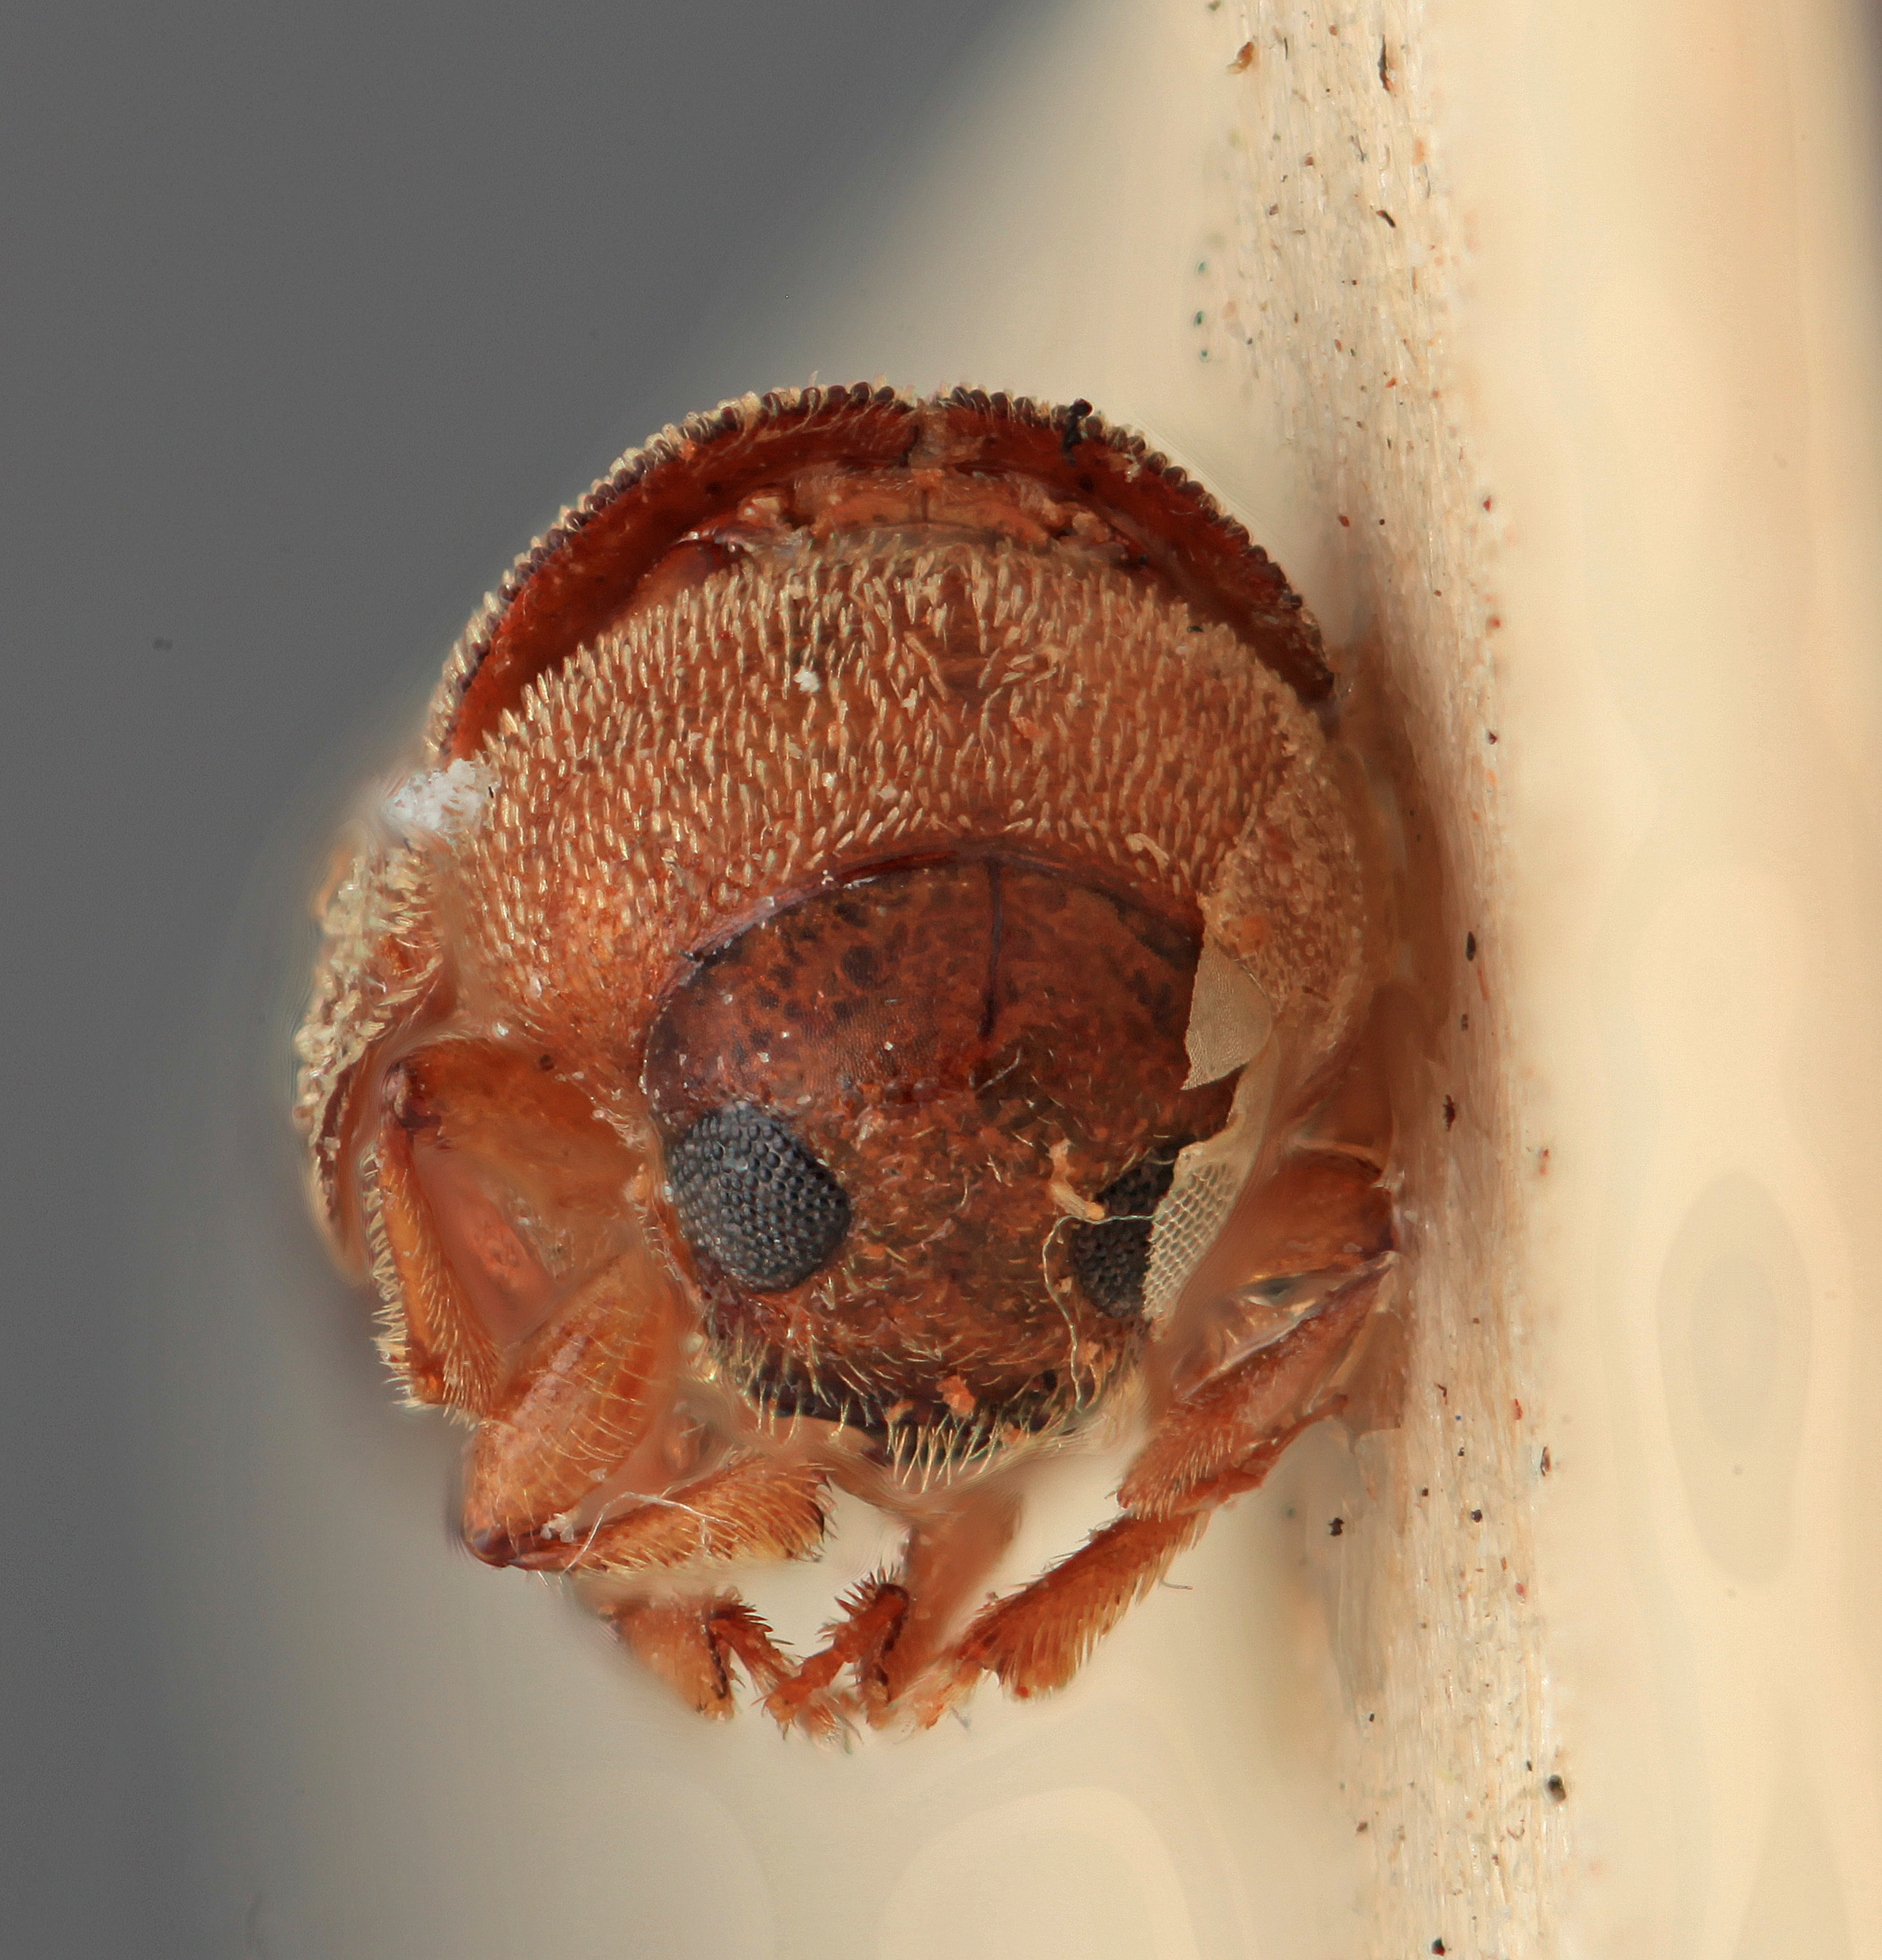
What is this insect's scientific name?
Polygraphus querci
